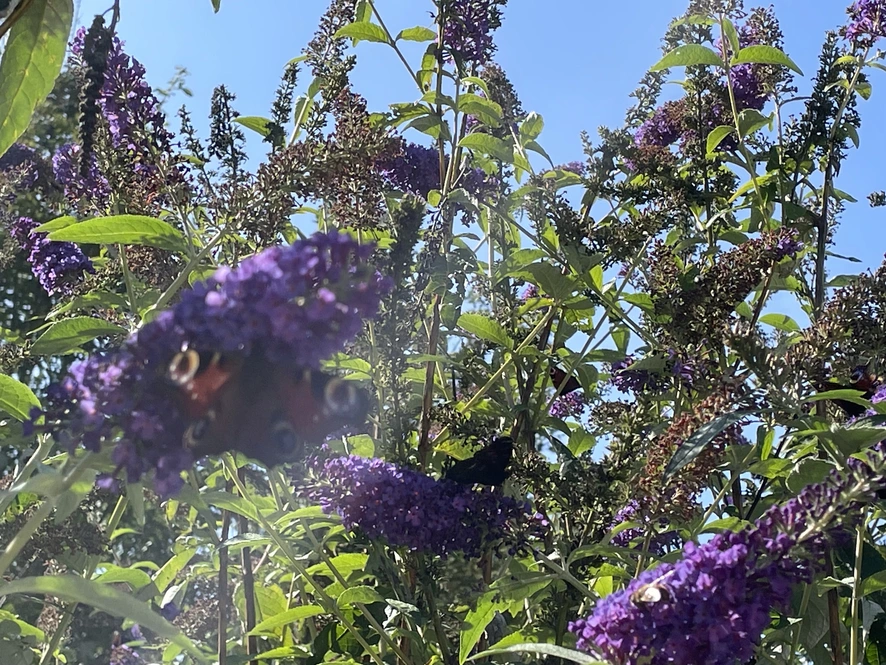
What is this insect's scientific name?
Aglais io
